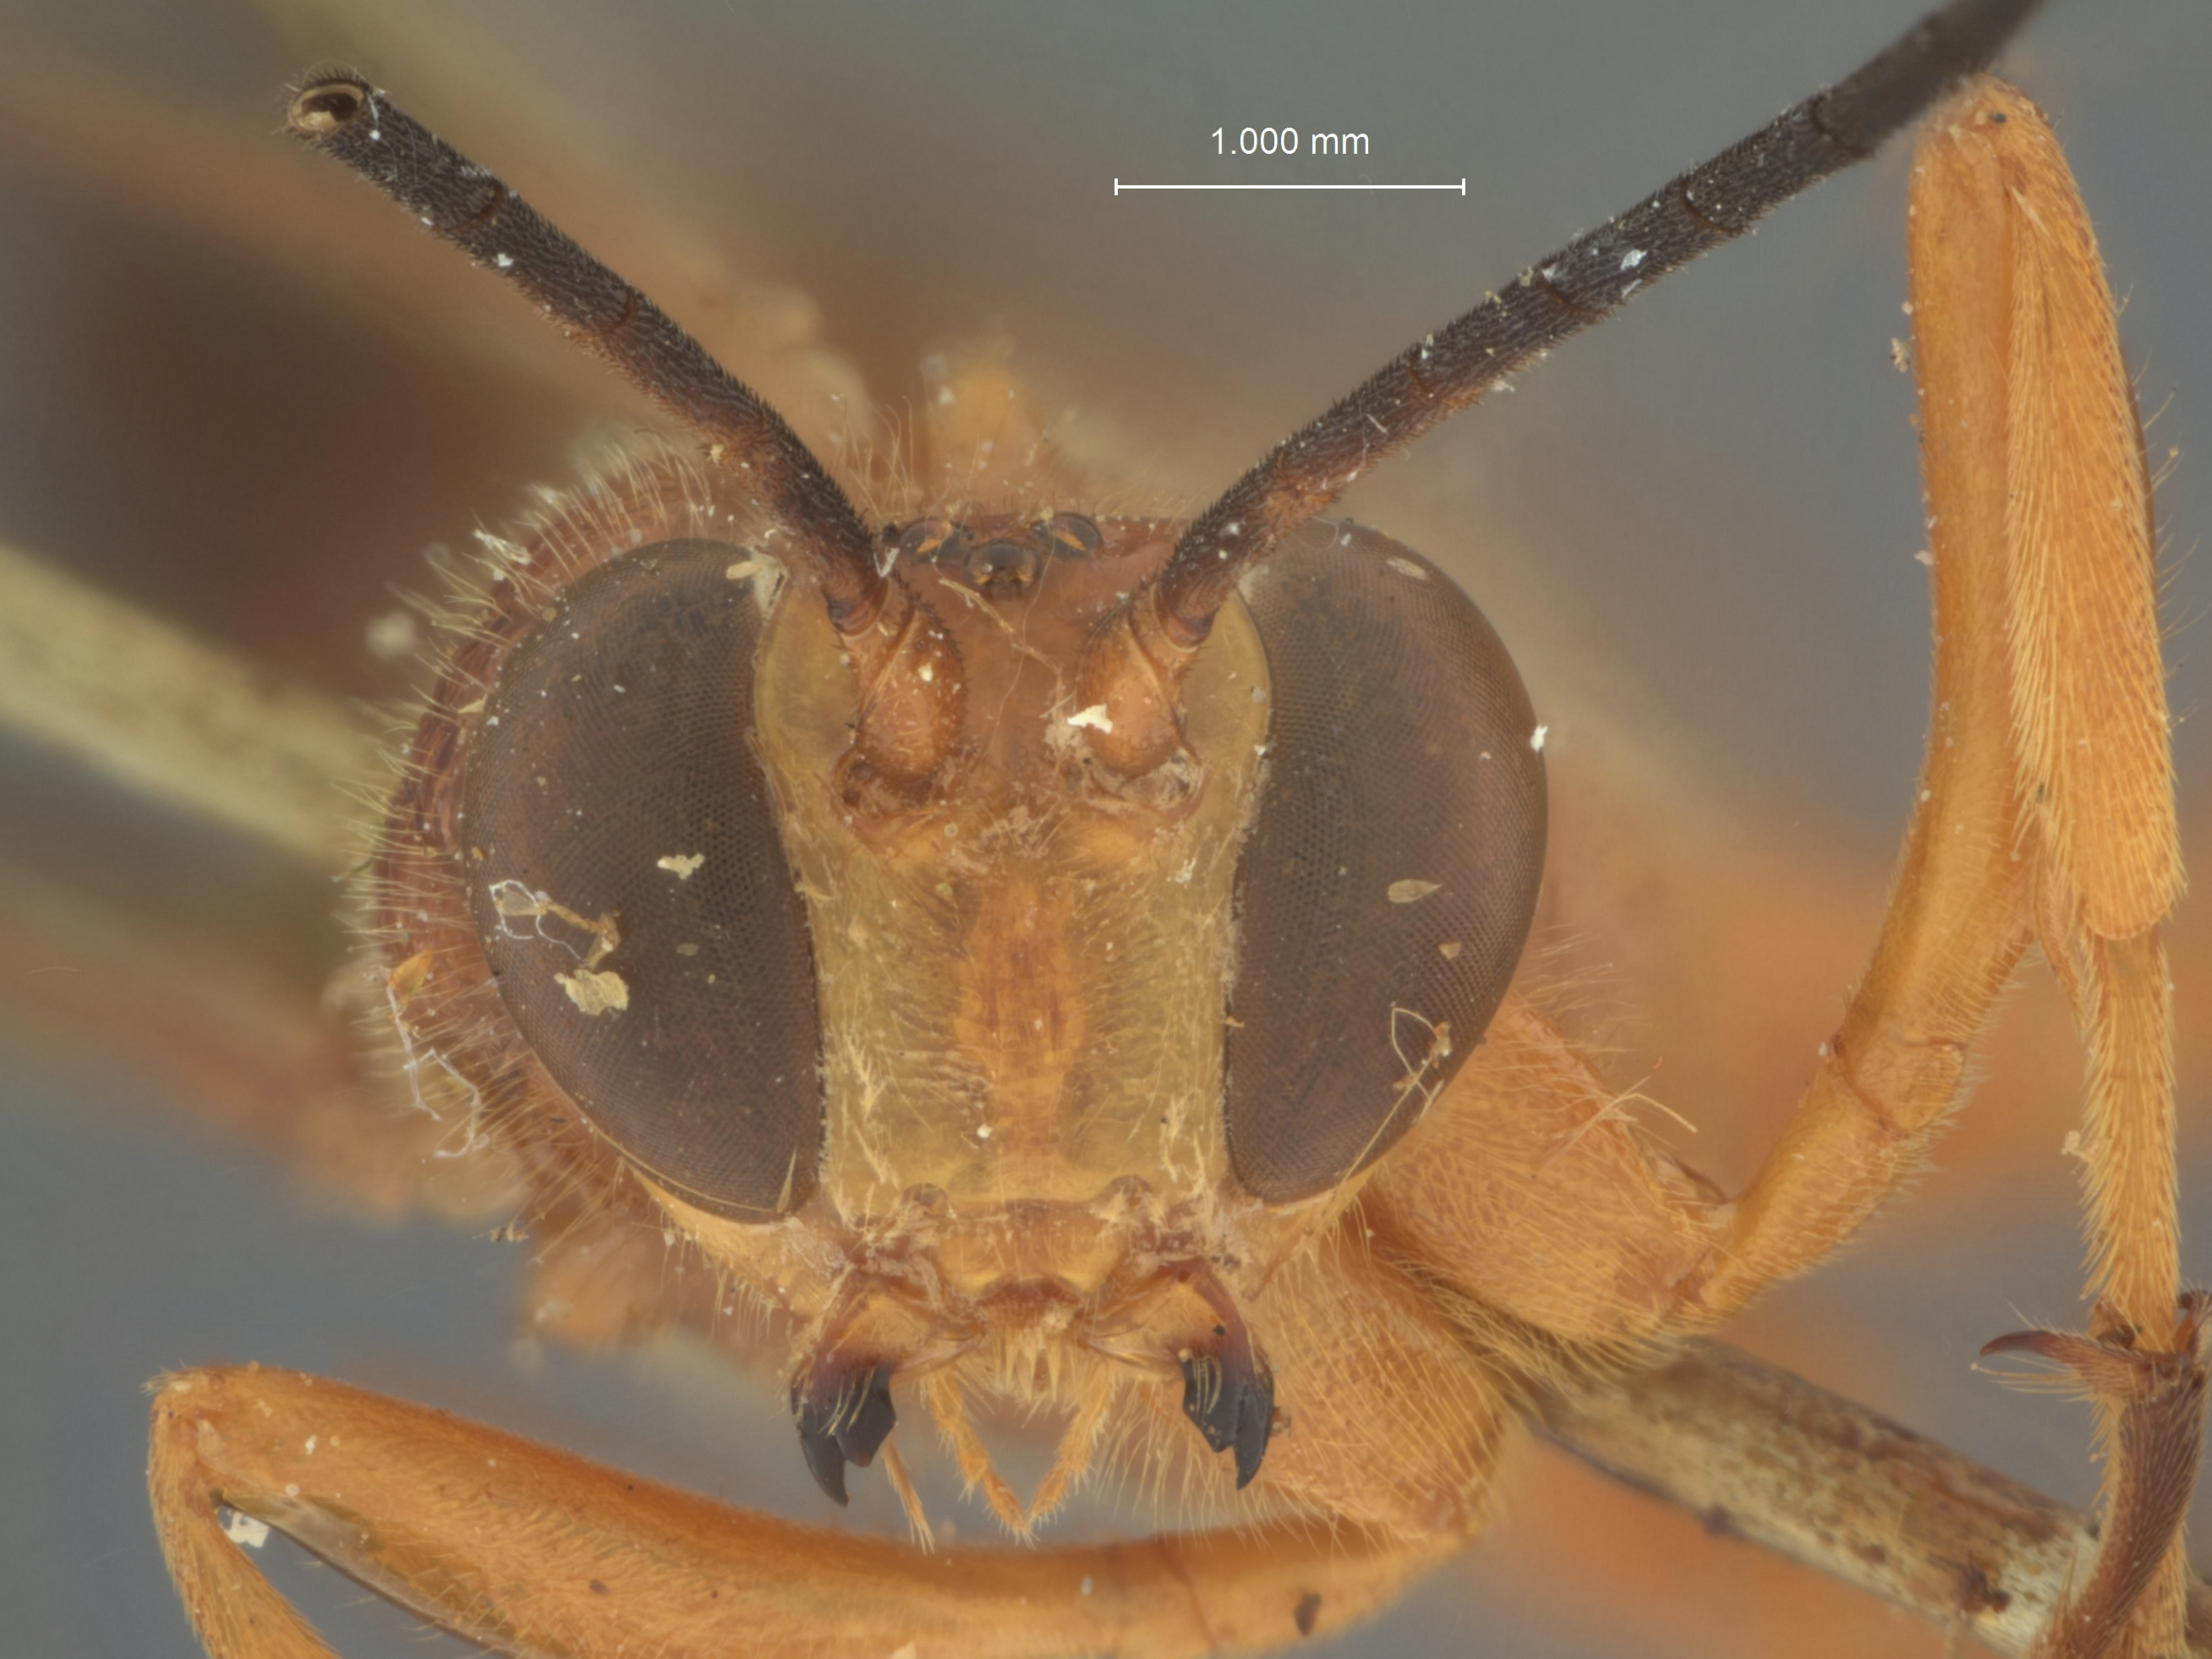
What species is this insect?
Sychnostigma ferruginea
